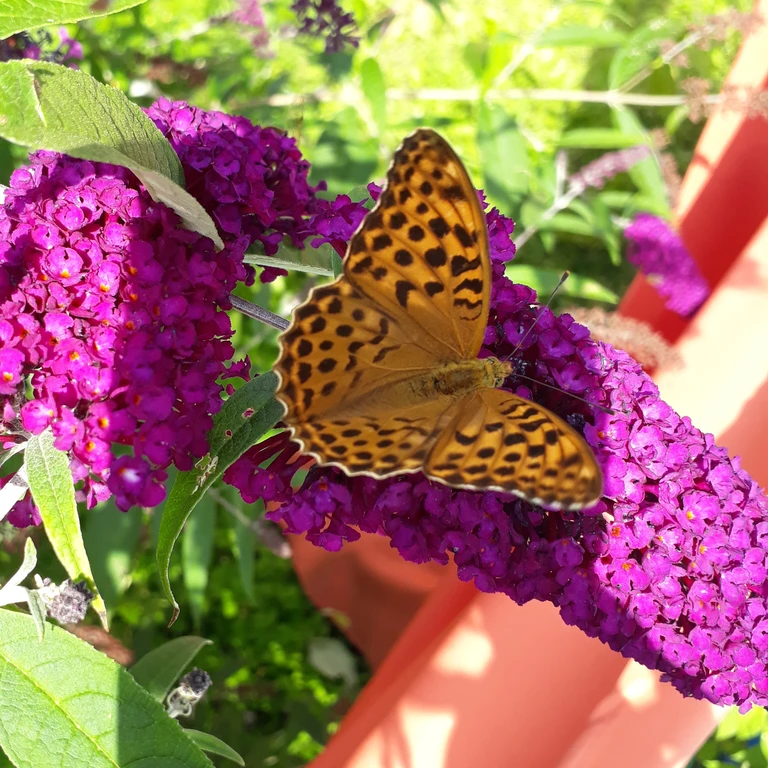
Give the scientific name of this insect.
Argynnis paphia
